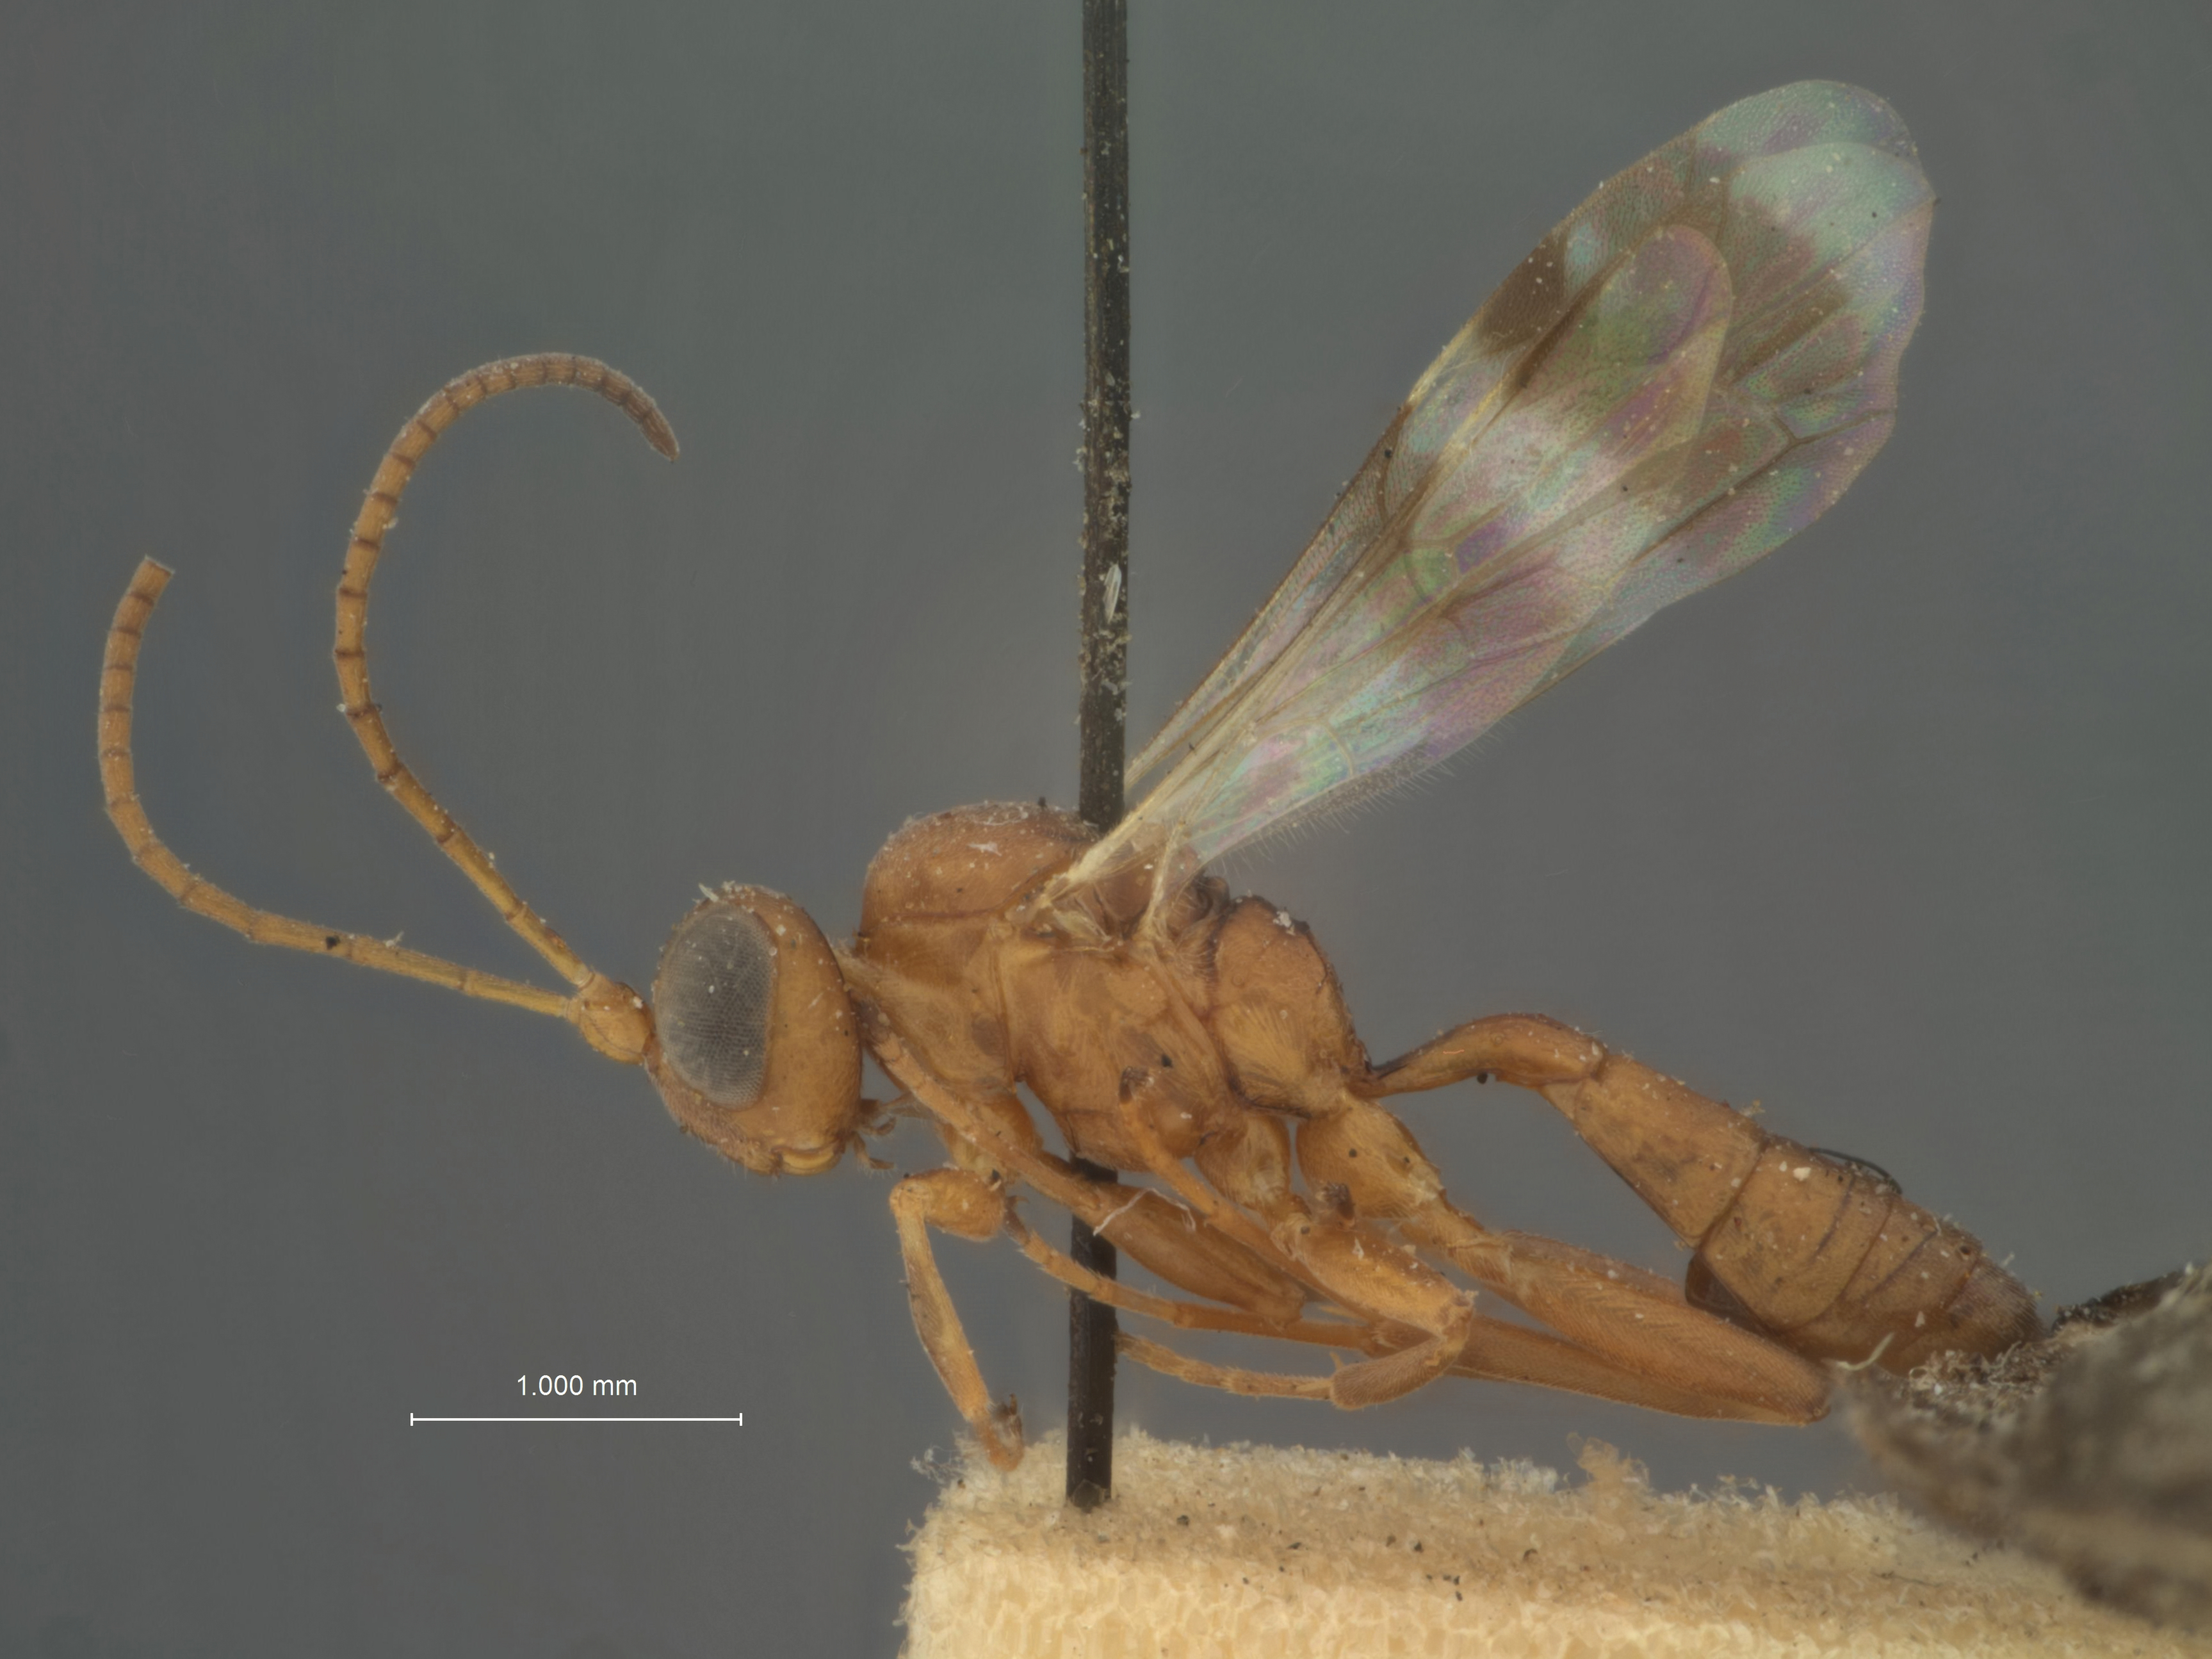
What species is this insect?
Hemiteles coleophorae
